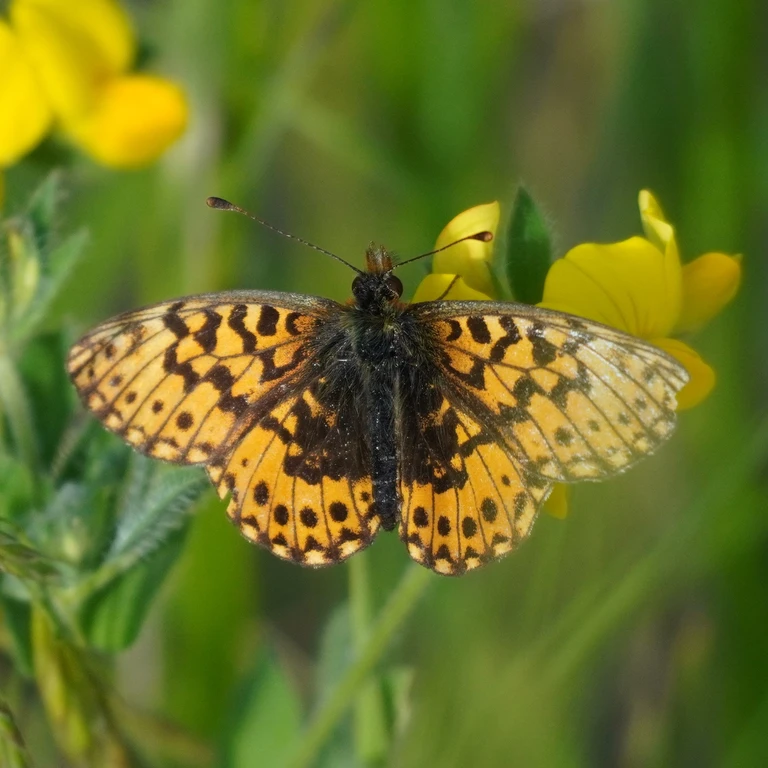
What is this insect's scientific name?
Boloria dia
